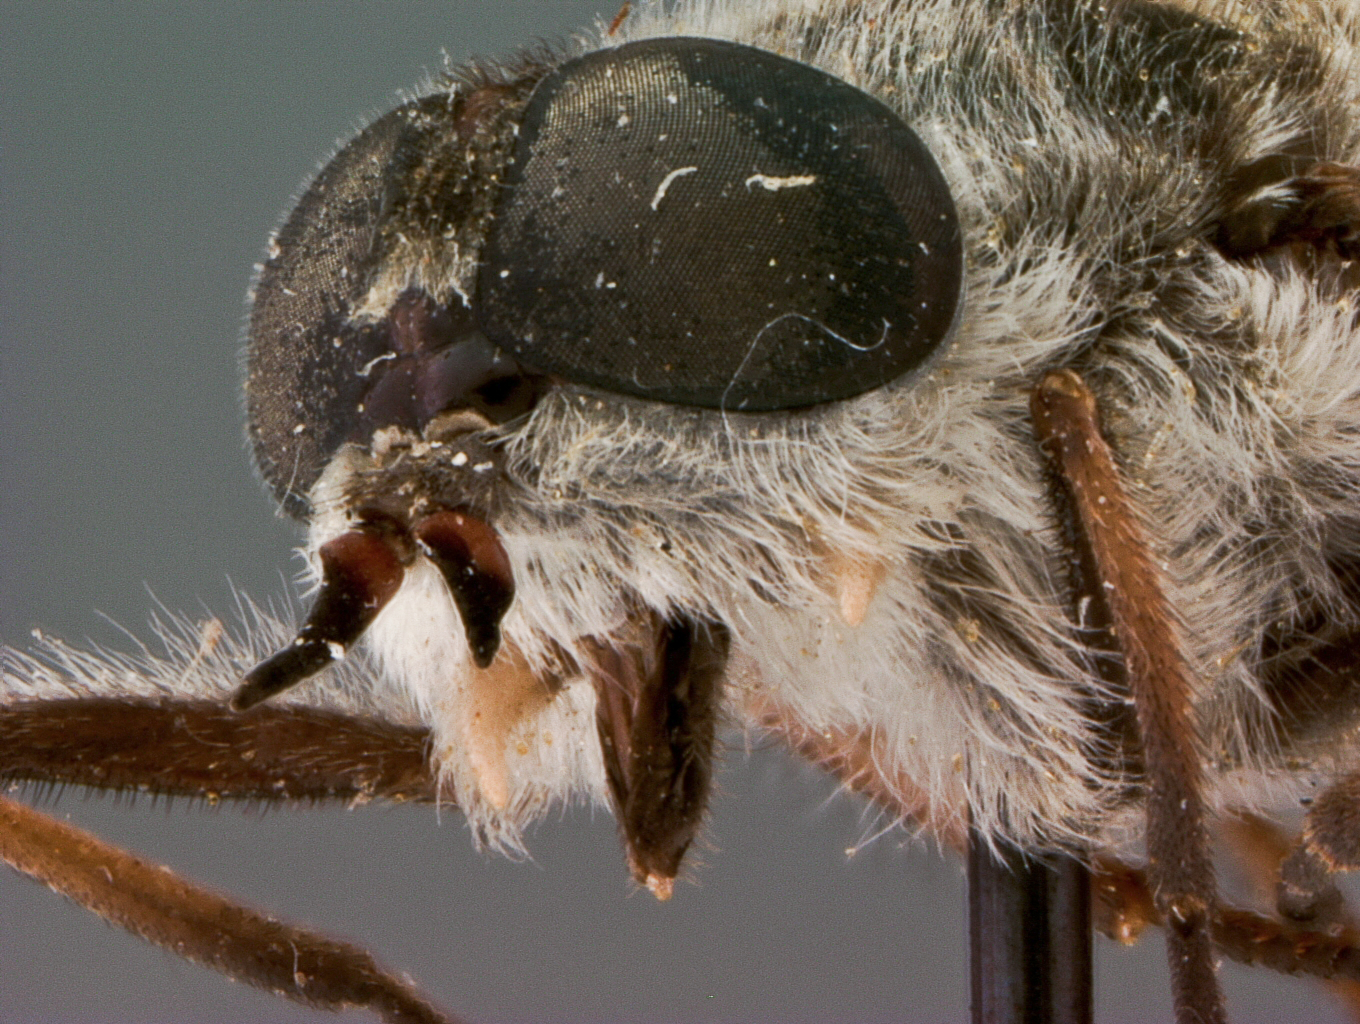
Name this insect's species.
Hybomitra nigricans (also Tabanus oklahomensis)
